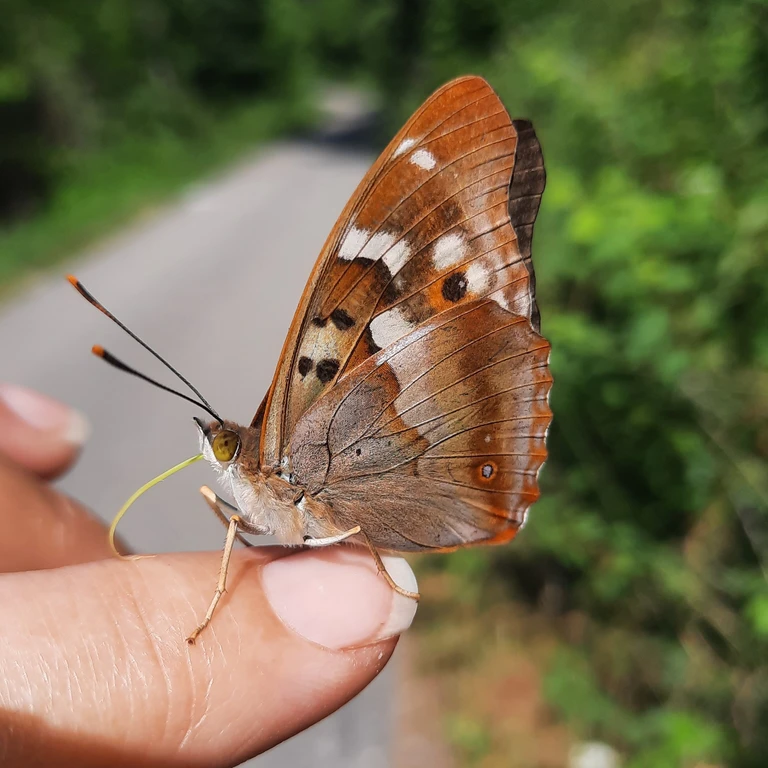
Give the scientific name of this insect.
Apatura ilia
